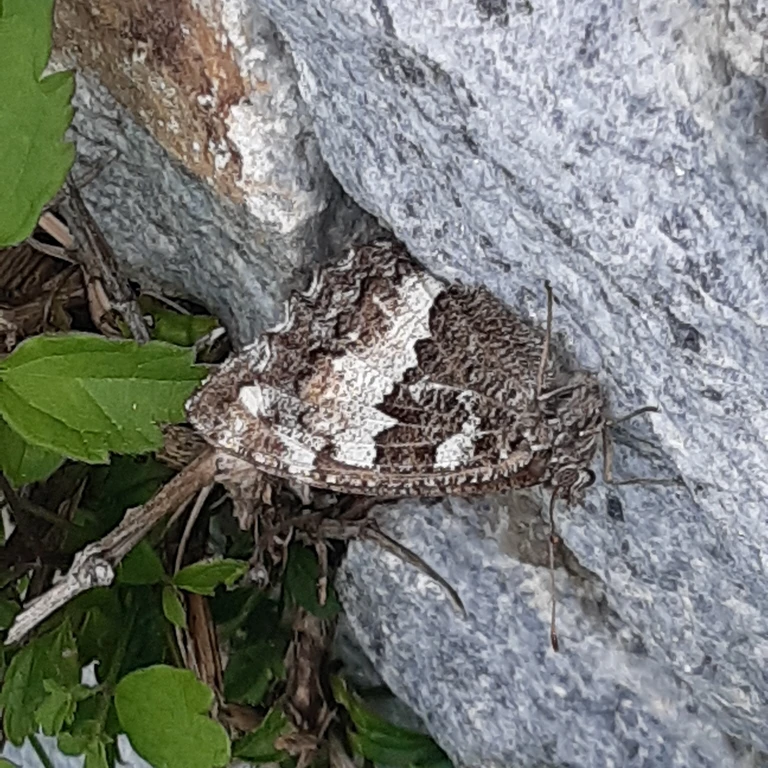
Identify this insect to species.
Brintesia circe
